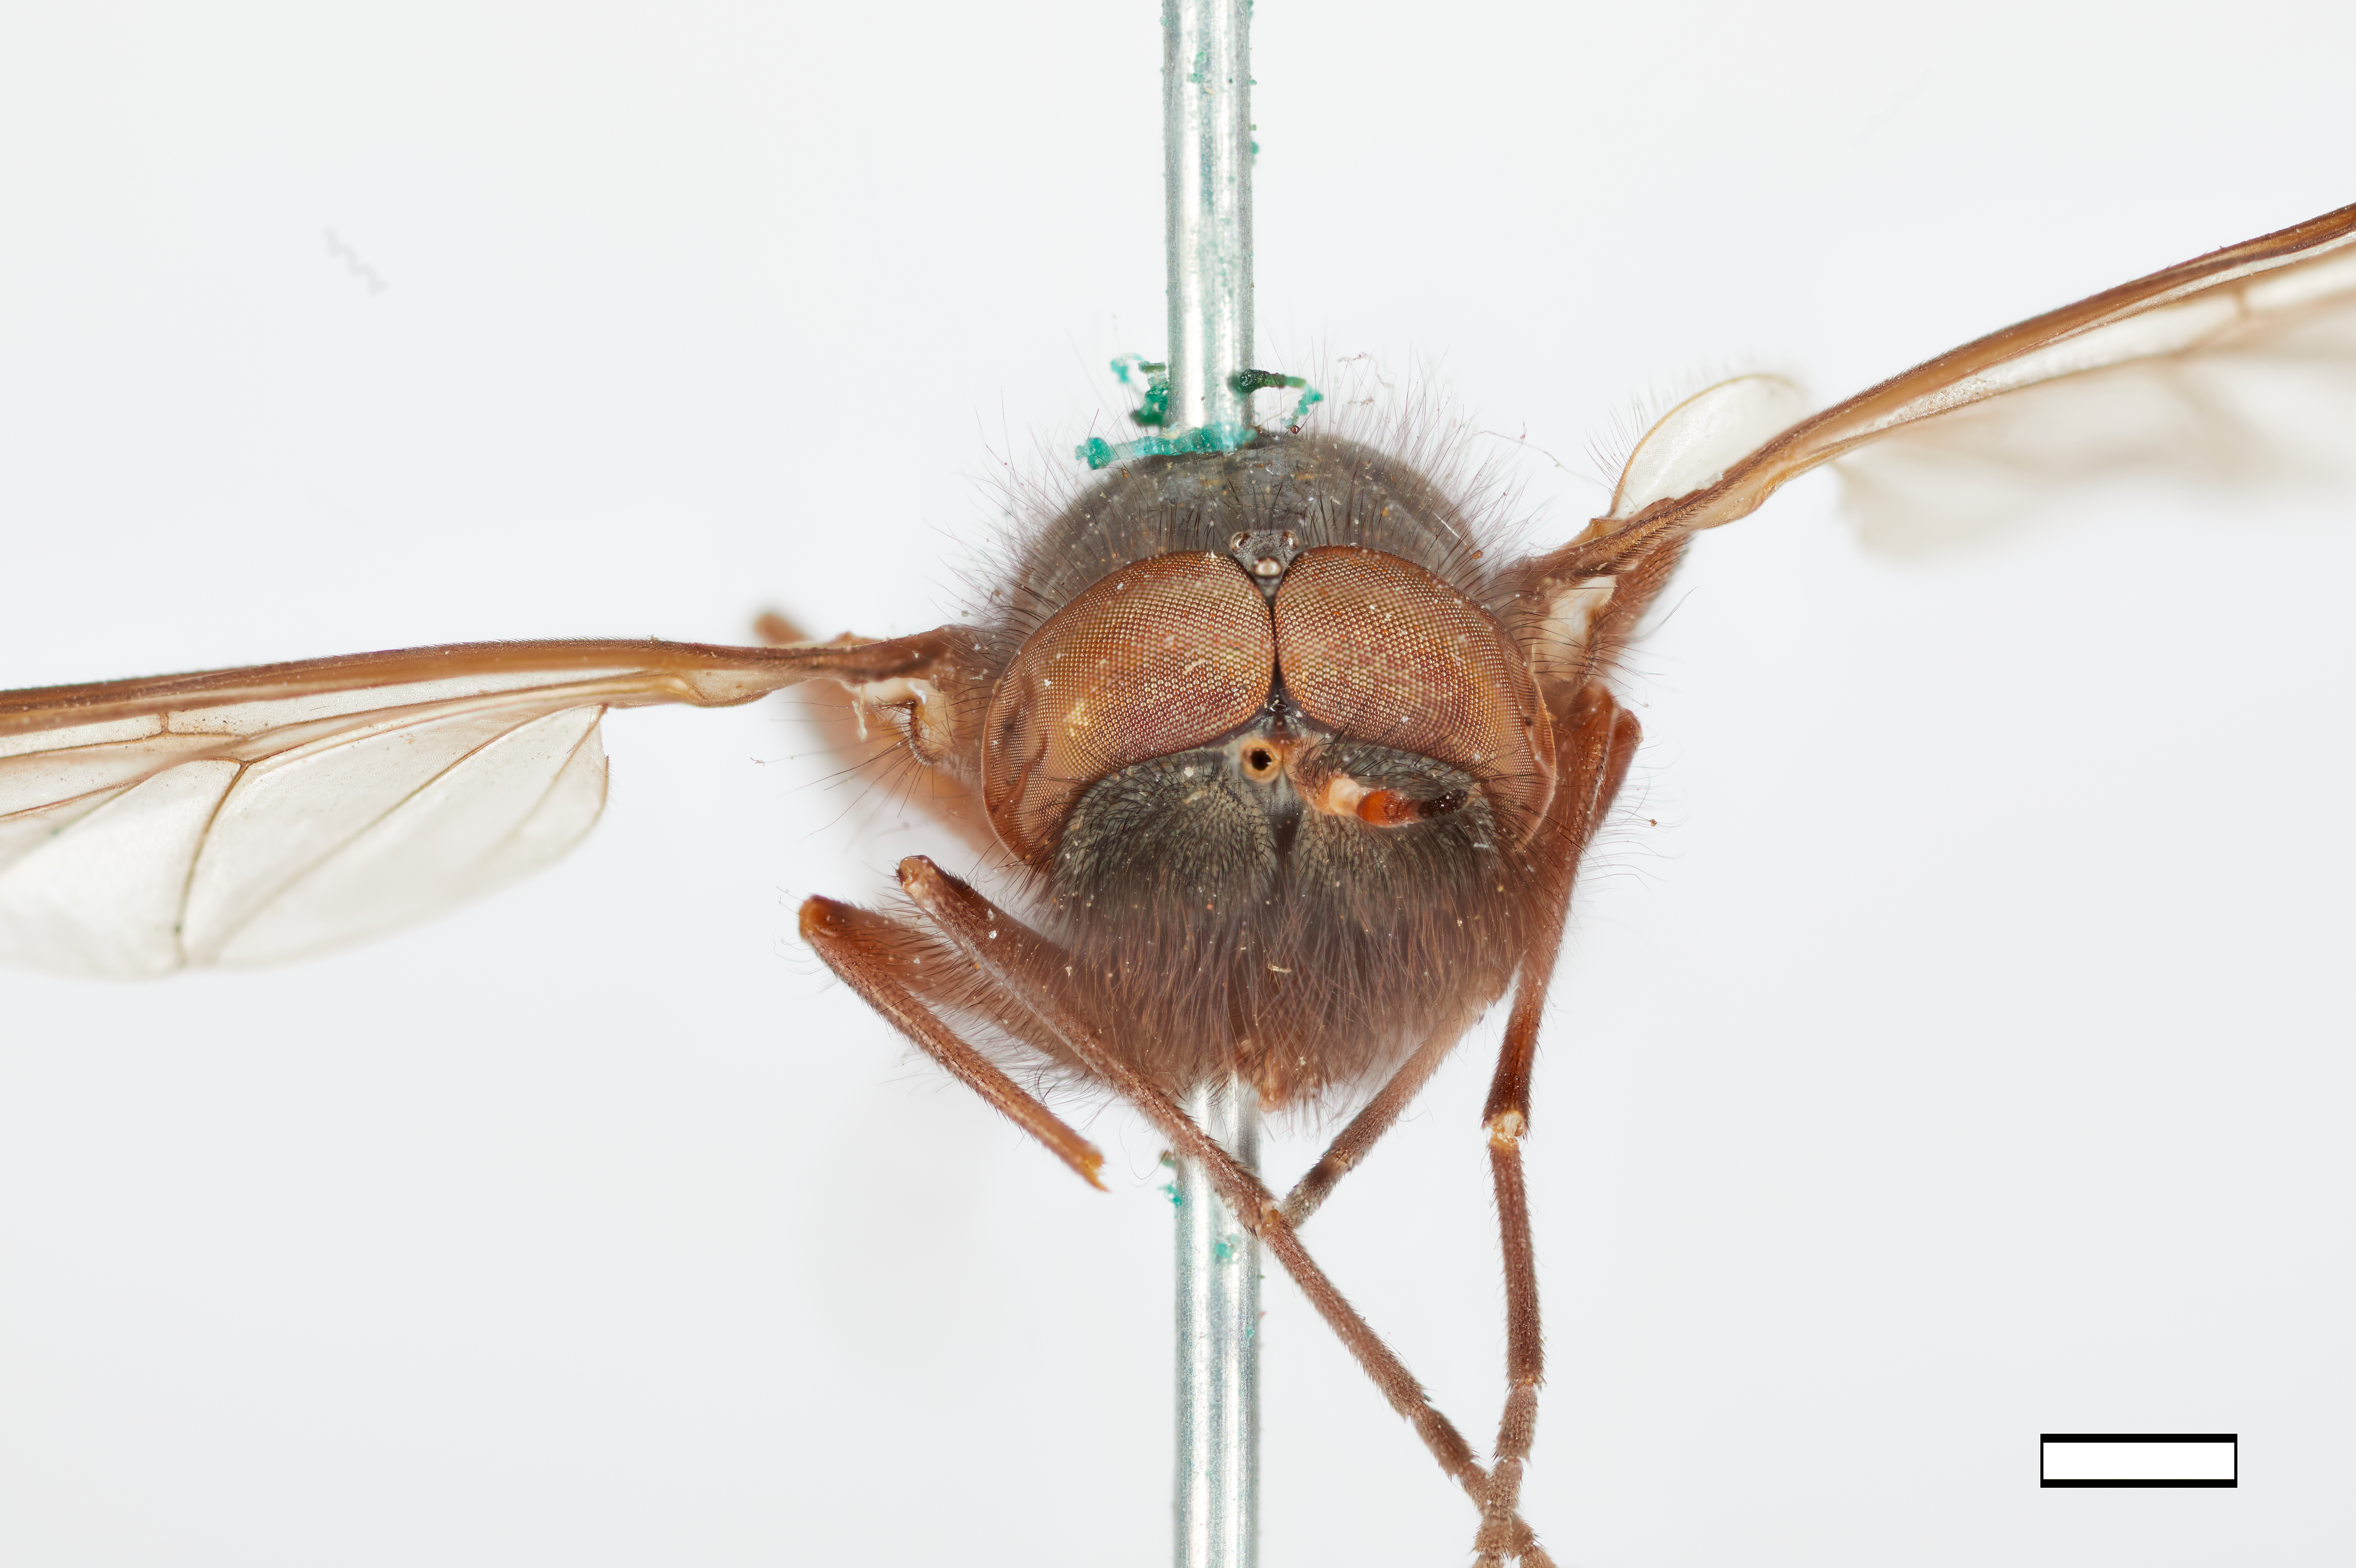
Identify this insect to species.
Glutops singularis
